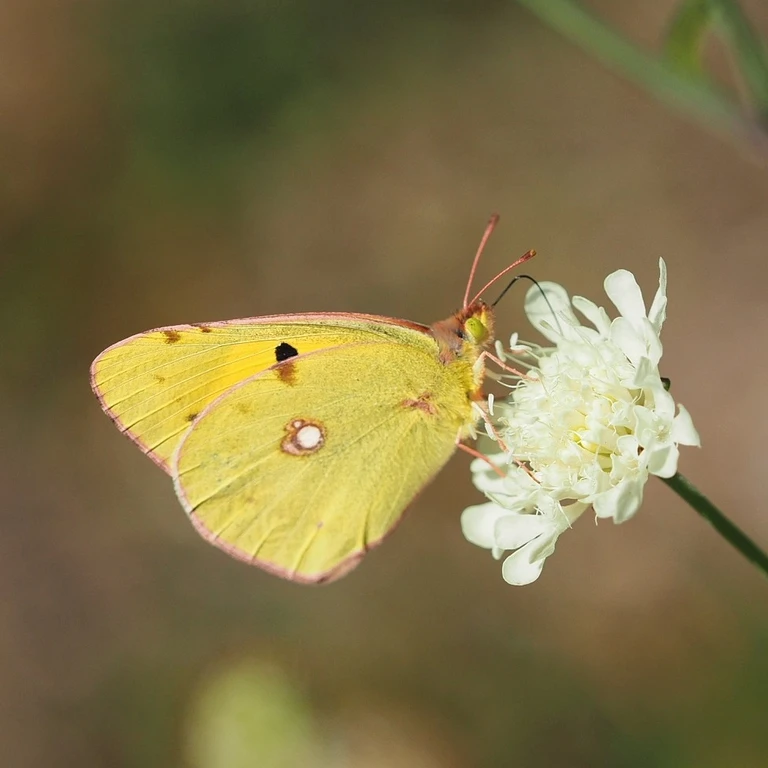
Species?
Colias croceus
